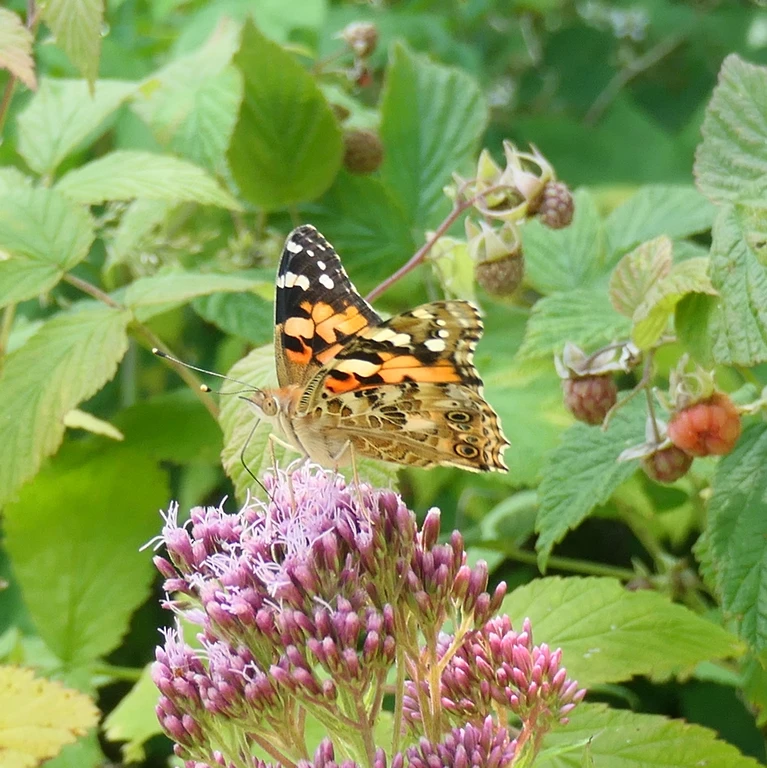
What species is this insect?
Vanessa cardui
